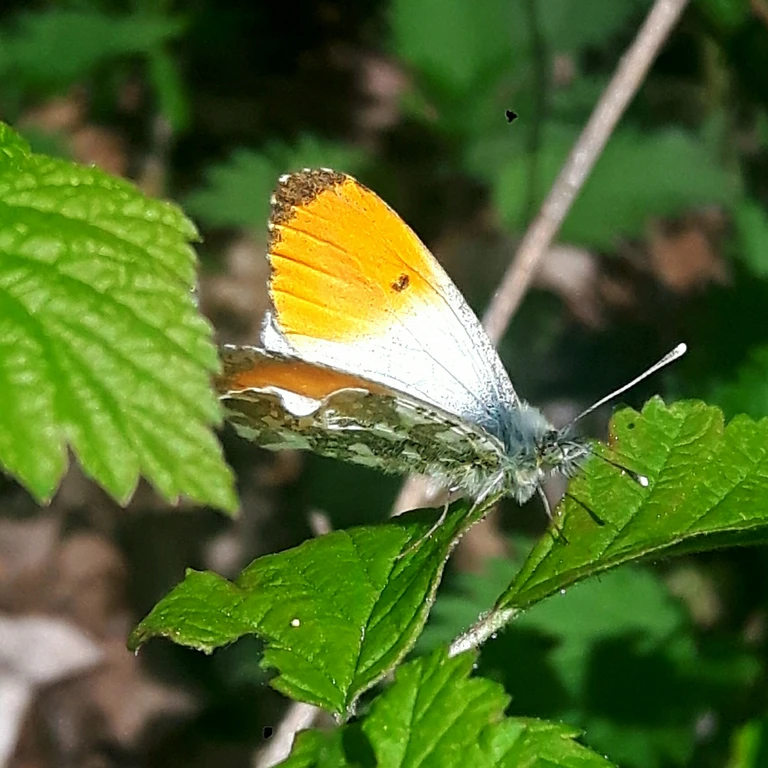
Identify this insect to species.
Anthocharis cardamines
